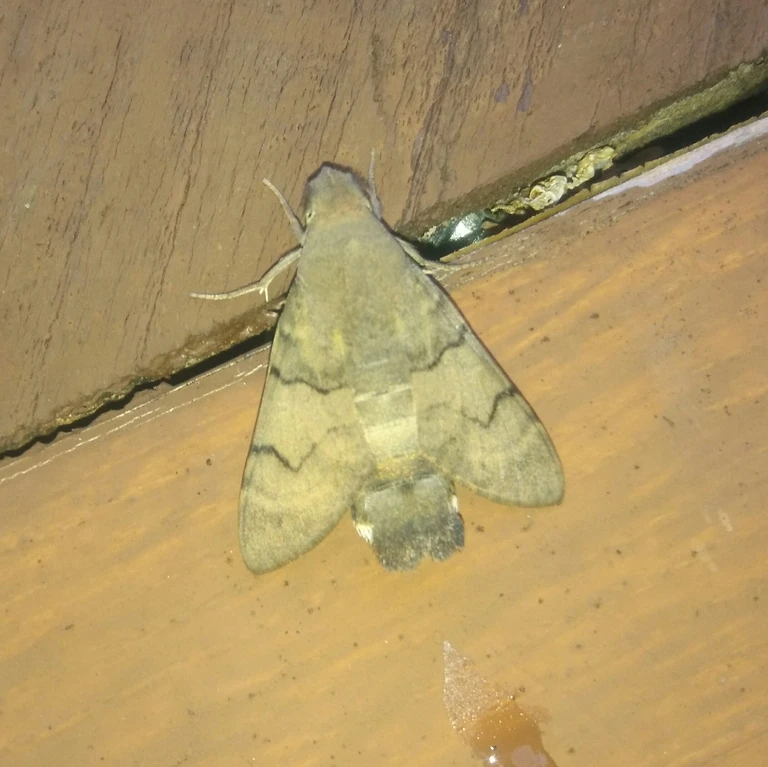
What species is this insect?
Macroglossum stellatarum
